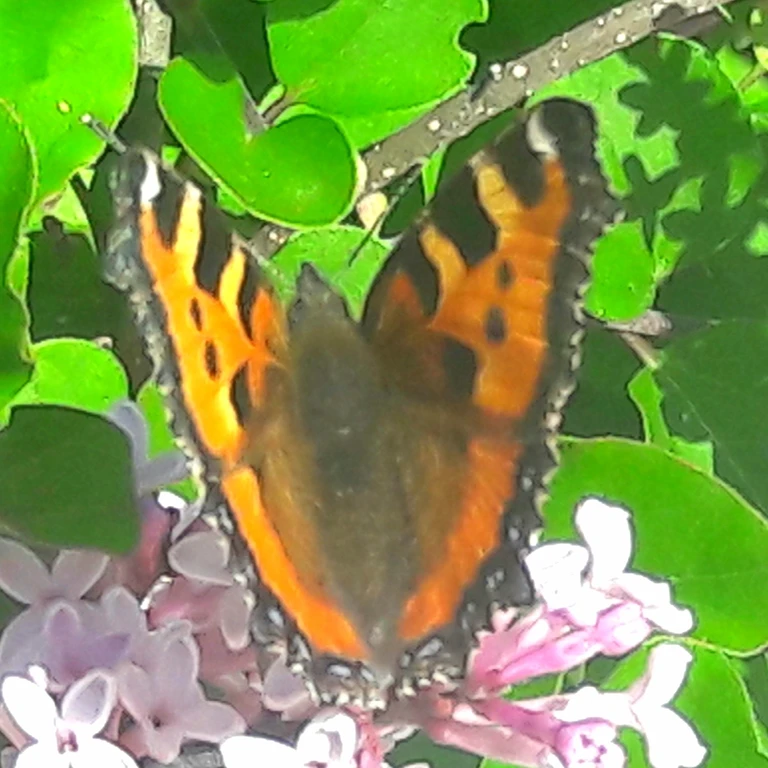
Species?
Aglais urticae
